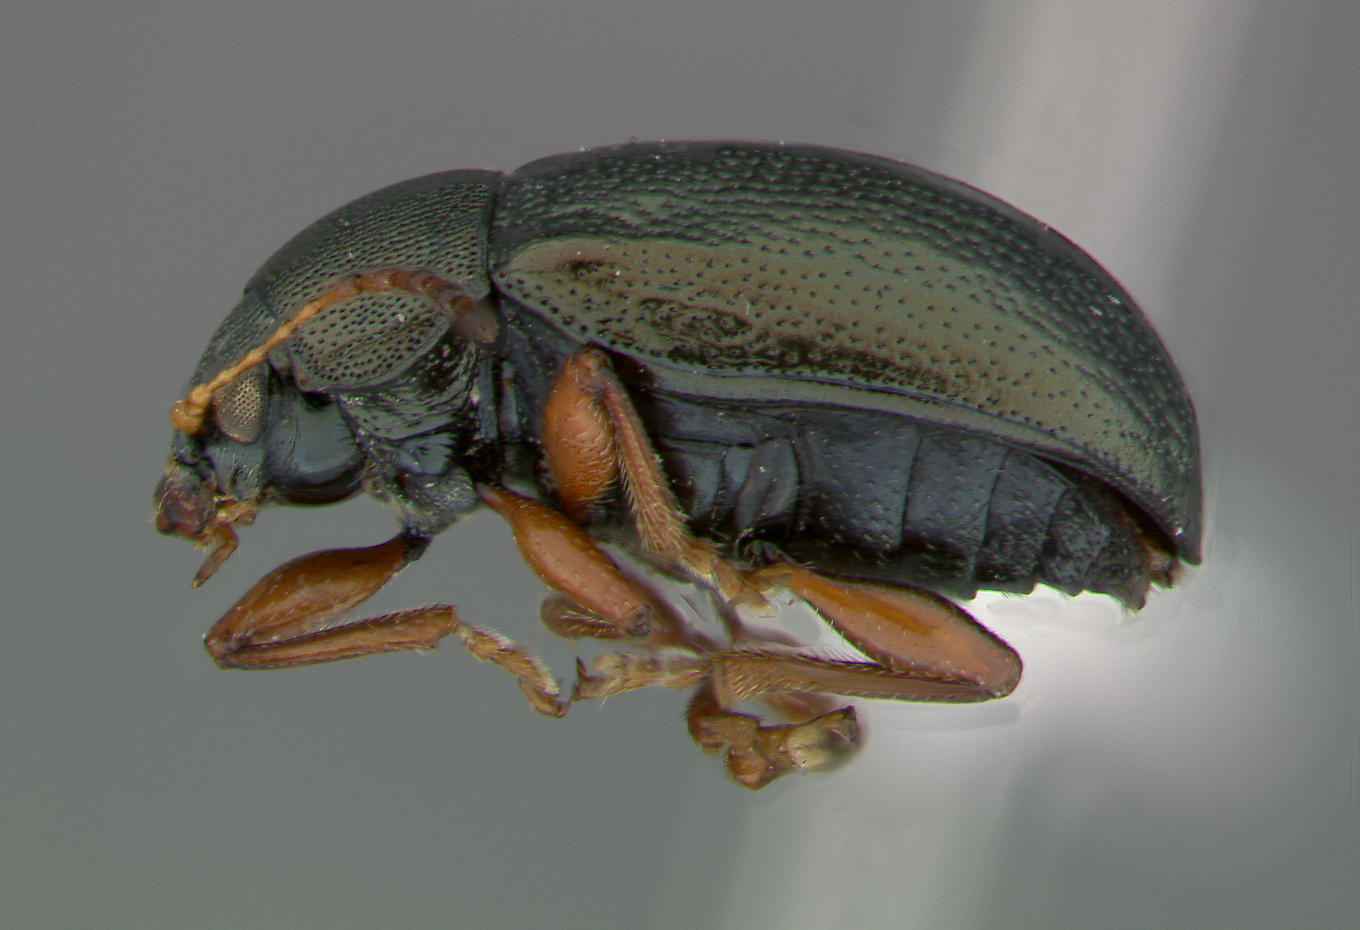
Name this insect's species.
Colaspis puncticollis
